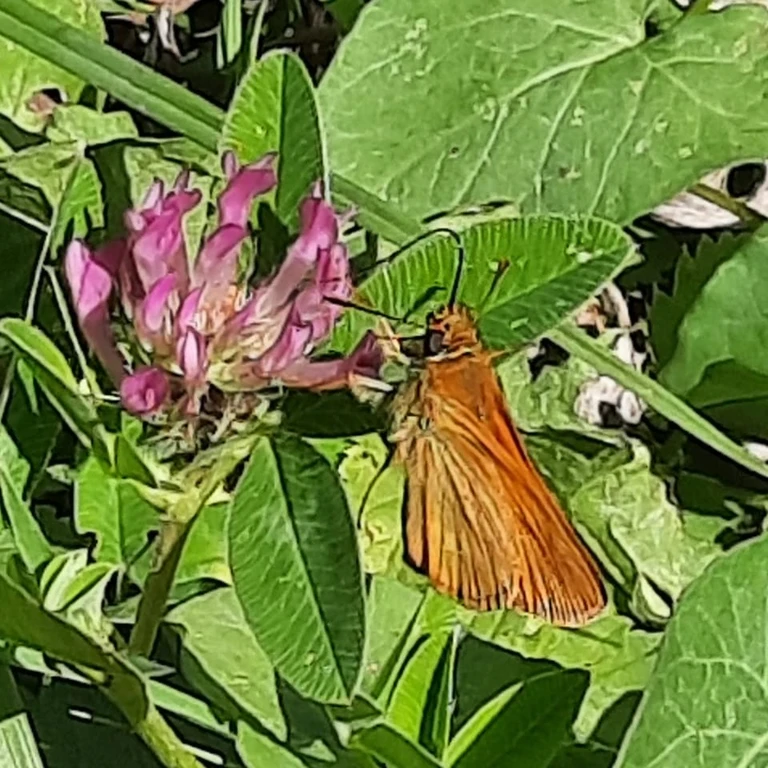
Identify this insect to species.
Ochlodes sylvanus (also Ochlodes venata)
